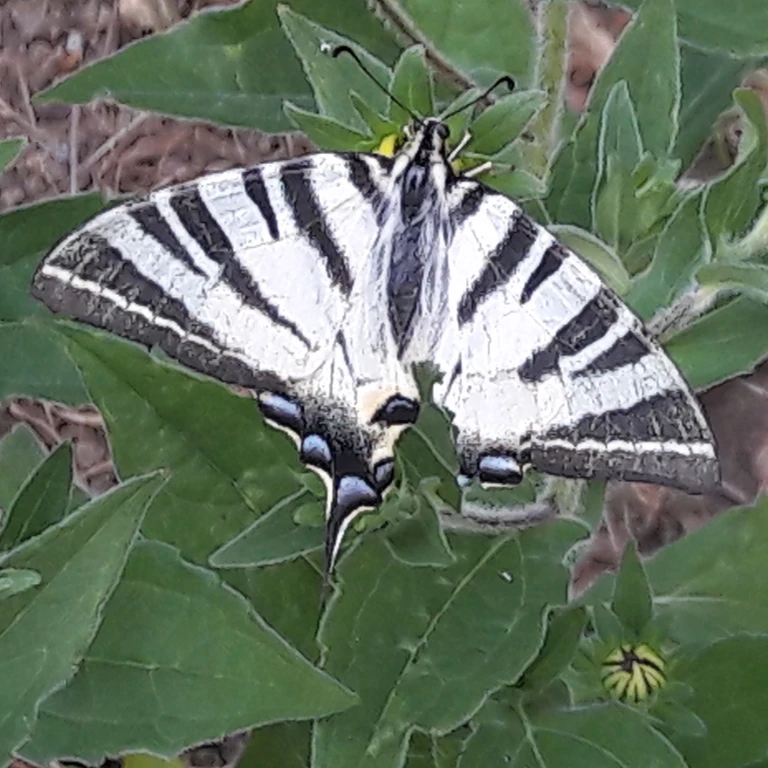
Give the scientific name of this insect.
Iphiclides podalirius
